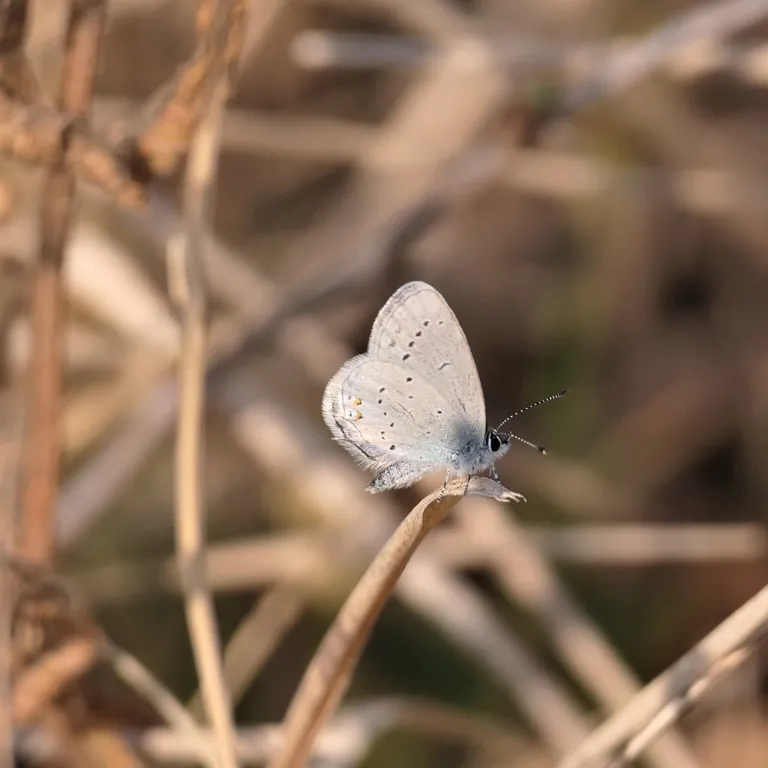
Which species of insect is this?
Cupido argiades (also Elkalyce argiades)
